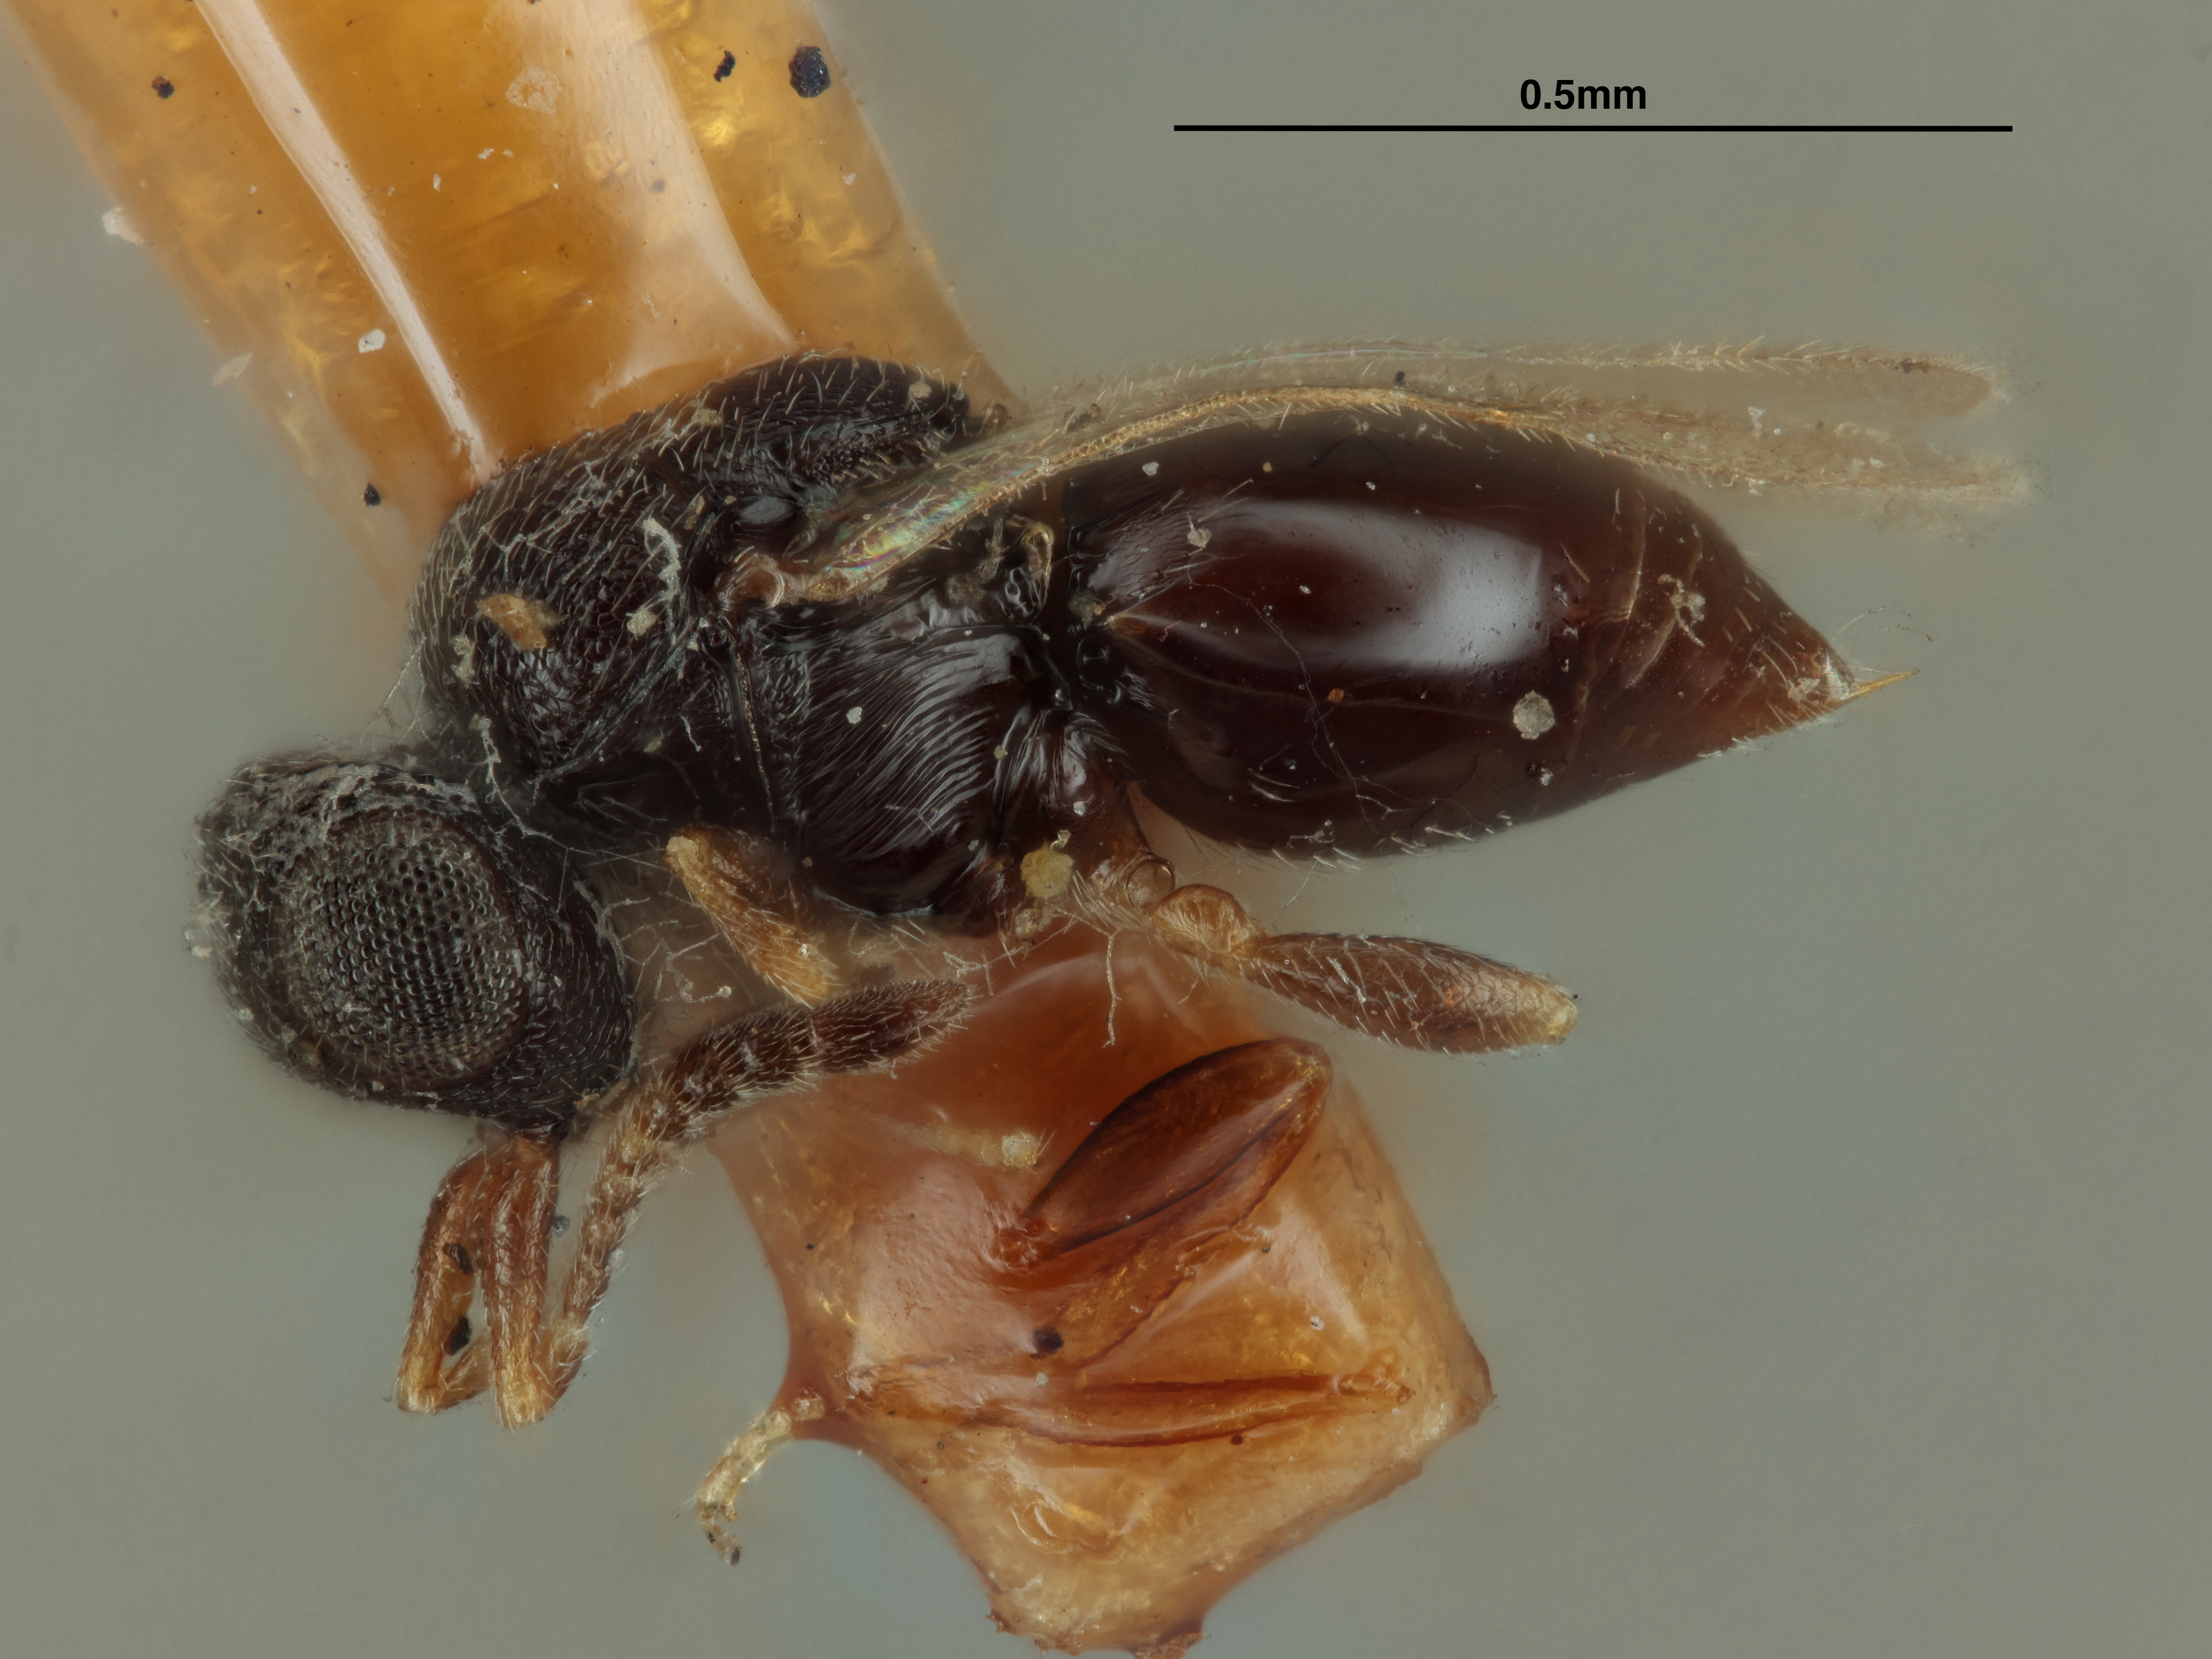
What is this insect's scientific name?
Aphanogmus hakonensis
